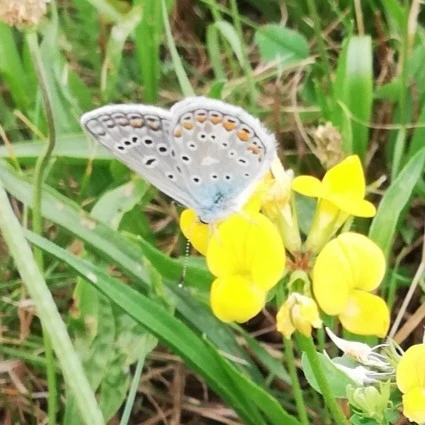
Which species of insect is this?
Polyommatus icarus
